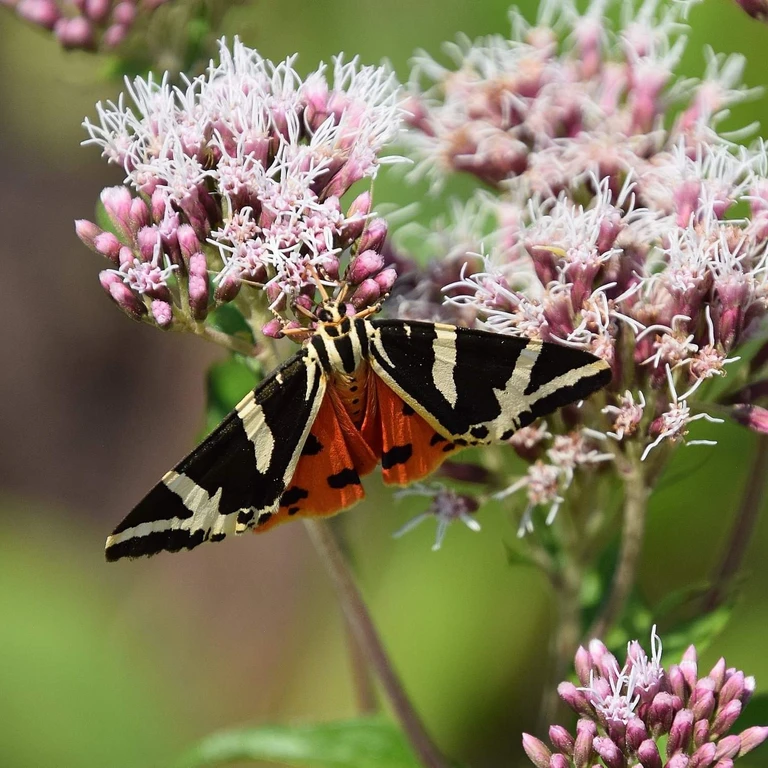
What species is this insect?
Euplagia quadripunctaria
